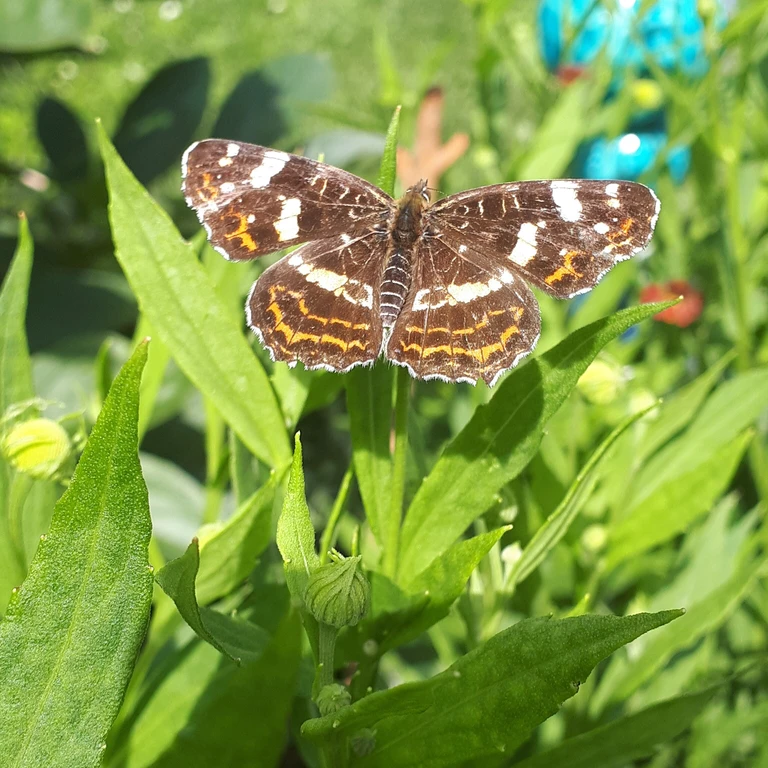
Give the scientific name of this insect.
Araschnia levana
